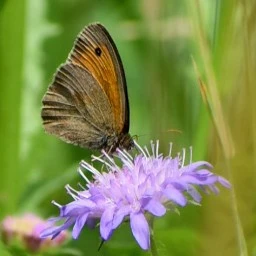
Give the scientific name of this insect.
Maniola jurtina
